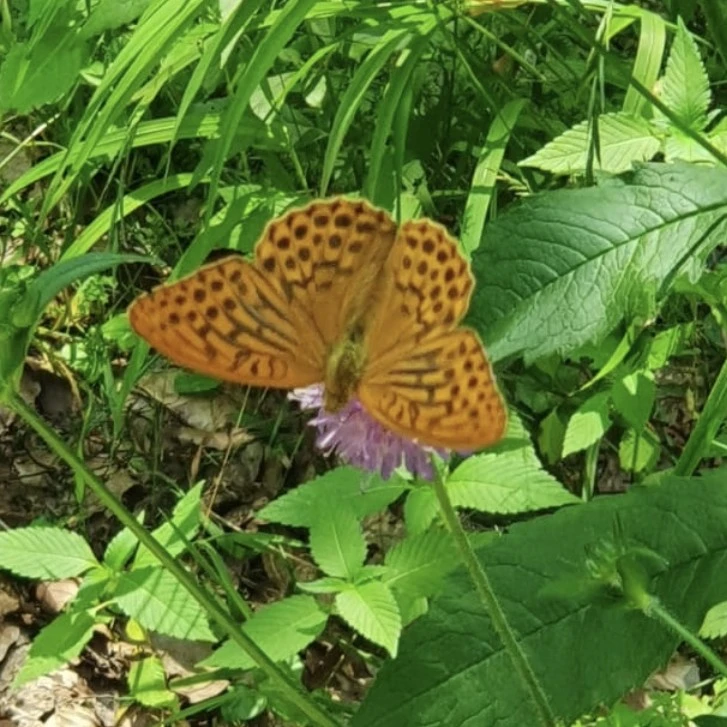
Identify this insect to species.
Argynnis paphia
